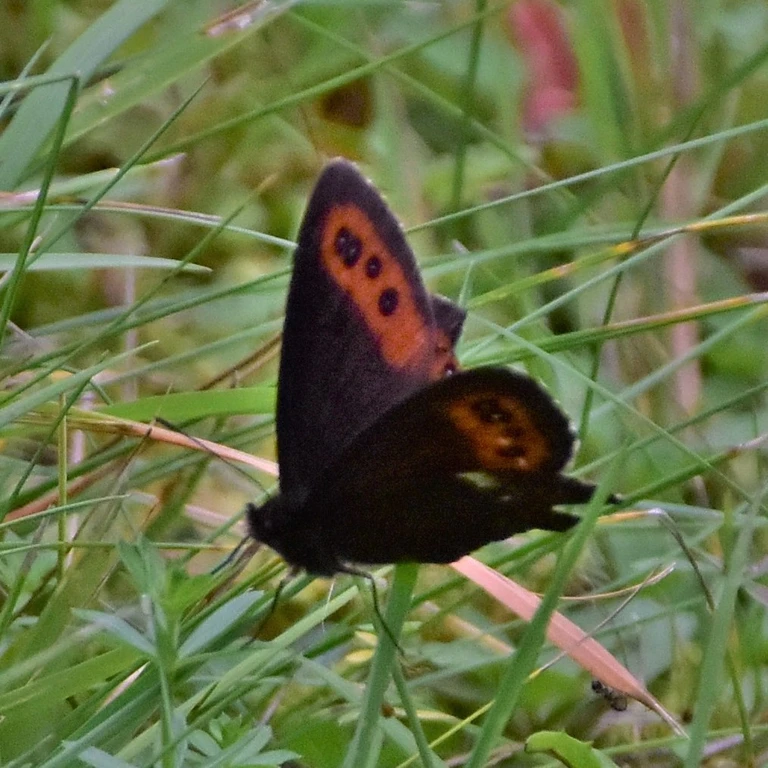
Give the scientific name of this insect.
Erebia ligea
